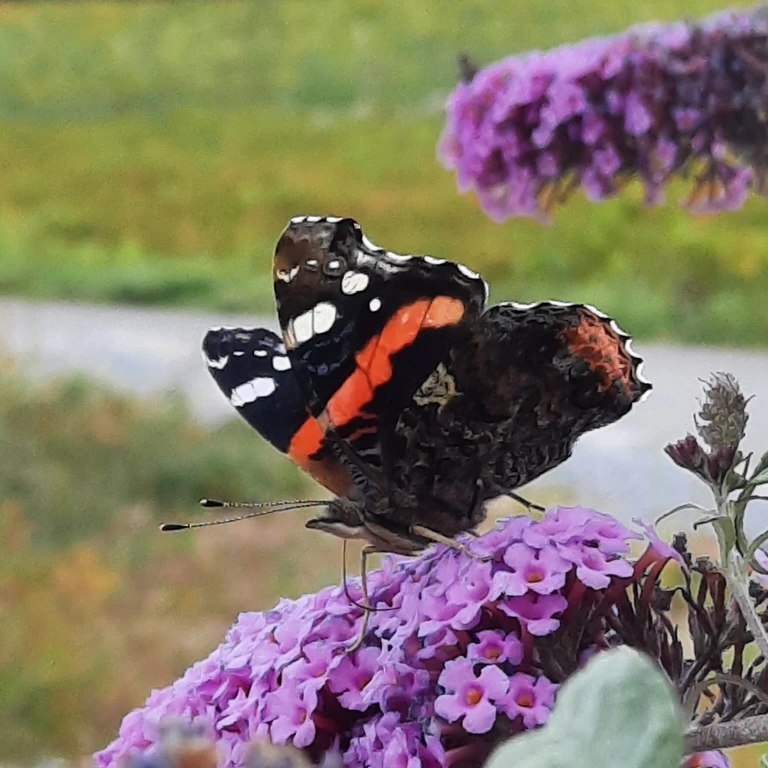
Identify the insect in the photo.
Vanessa atalanta
